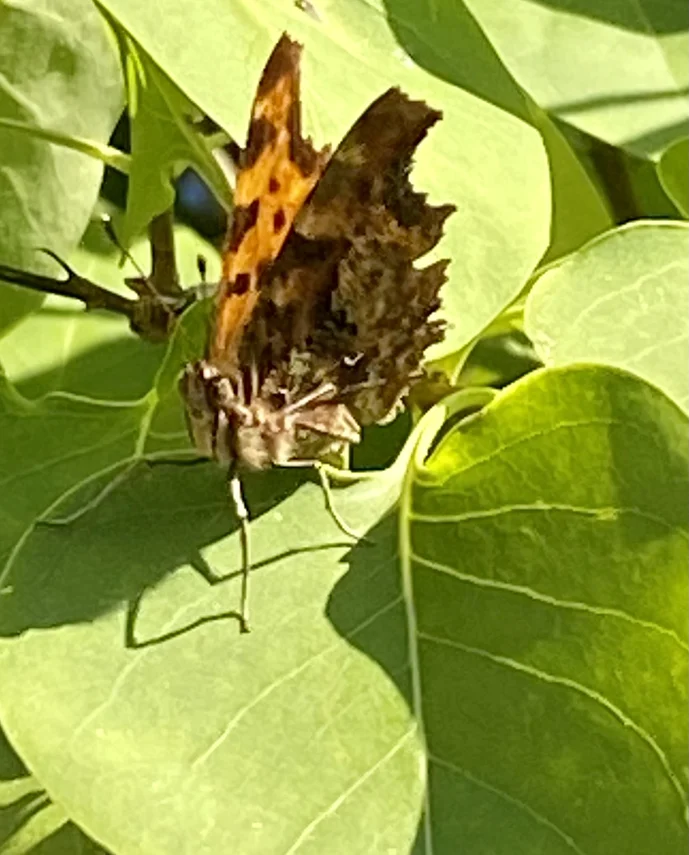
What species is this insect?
Polygonia c-album
